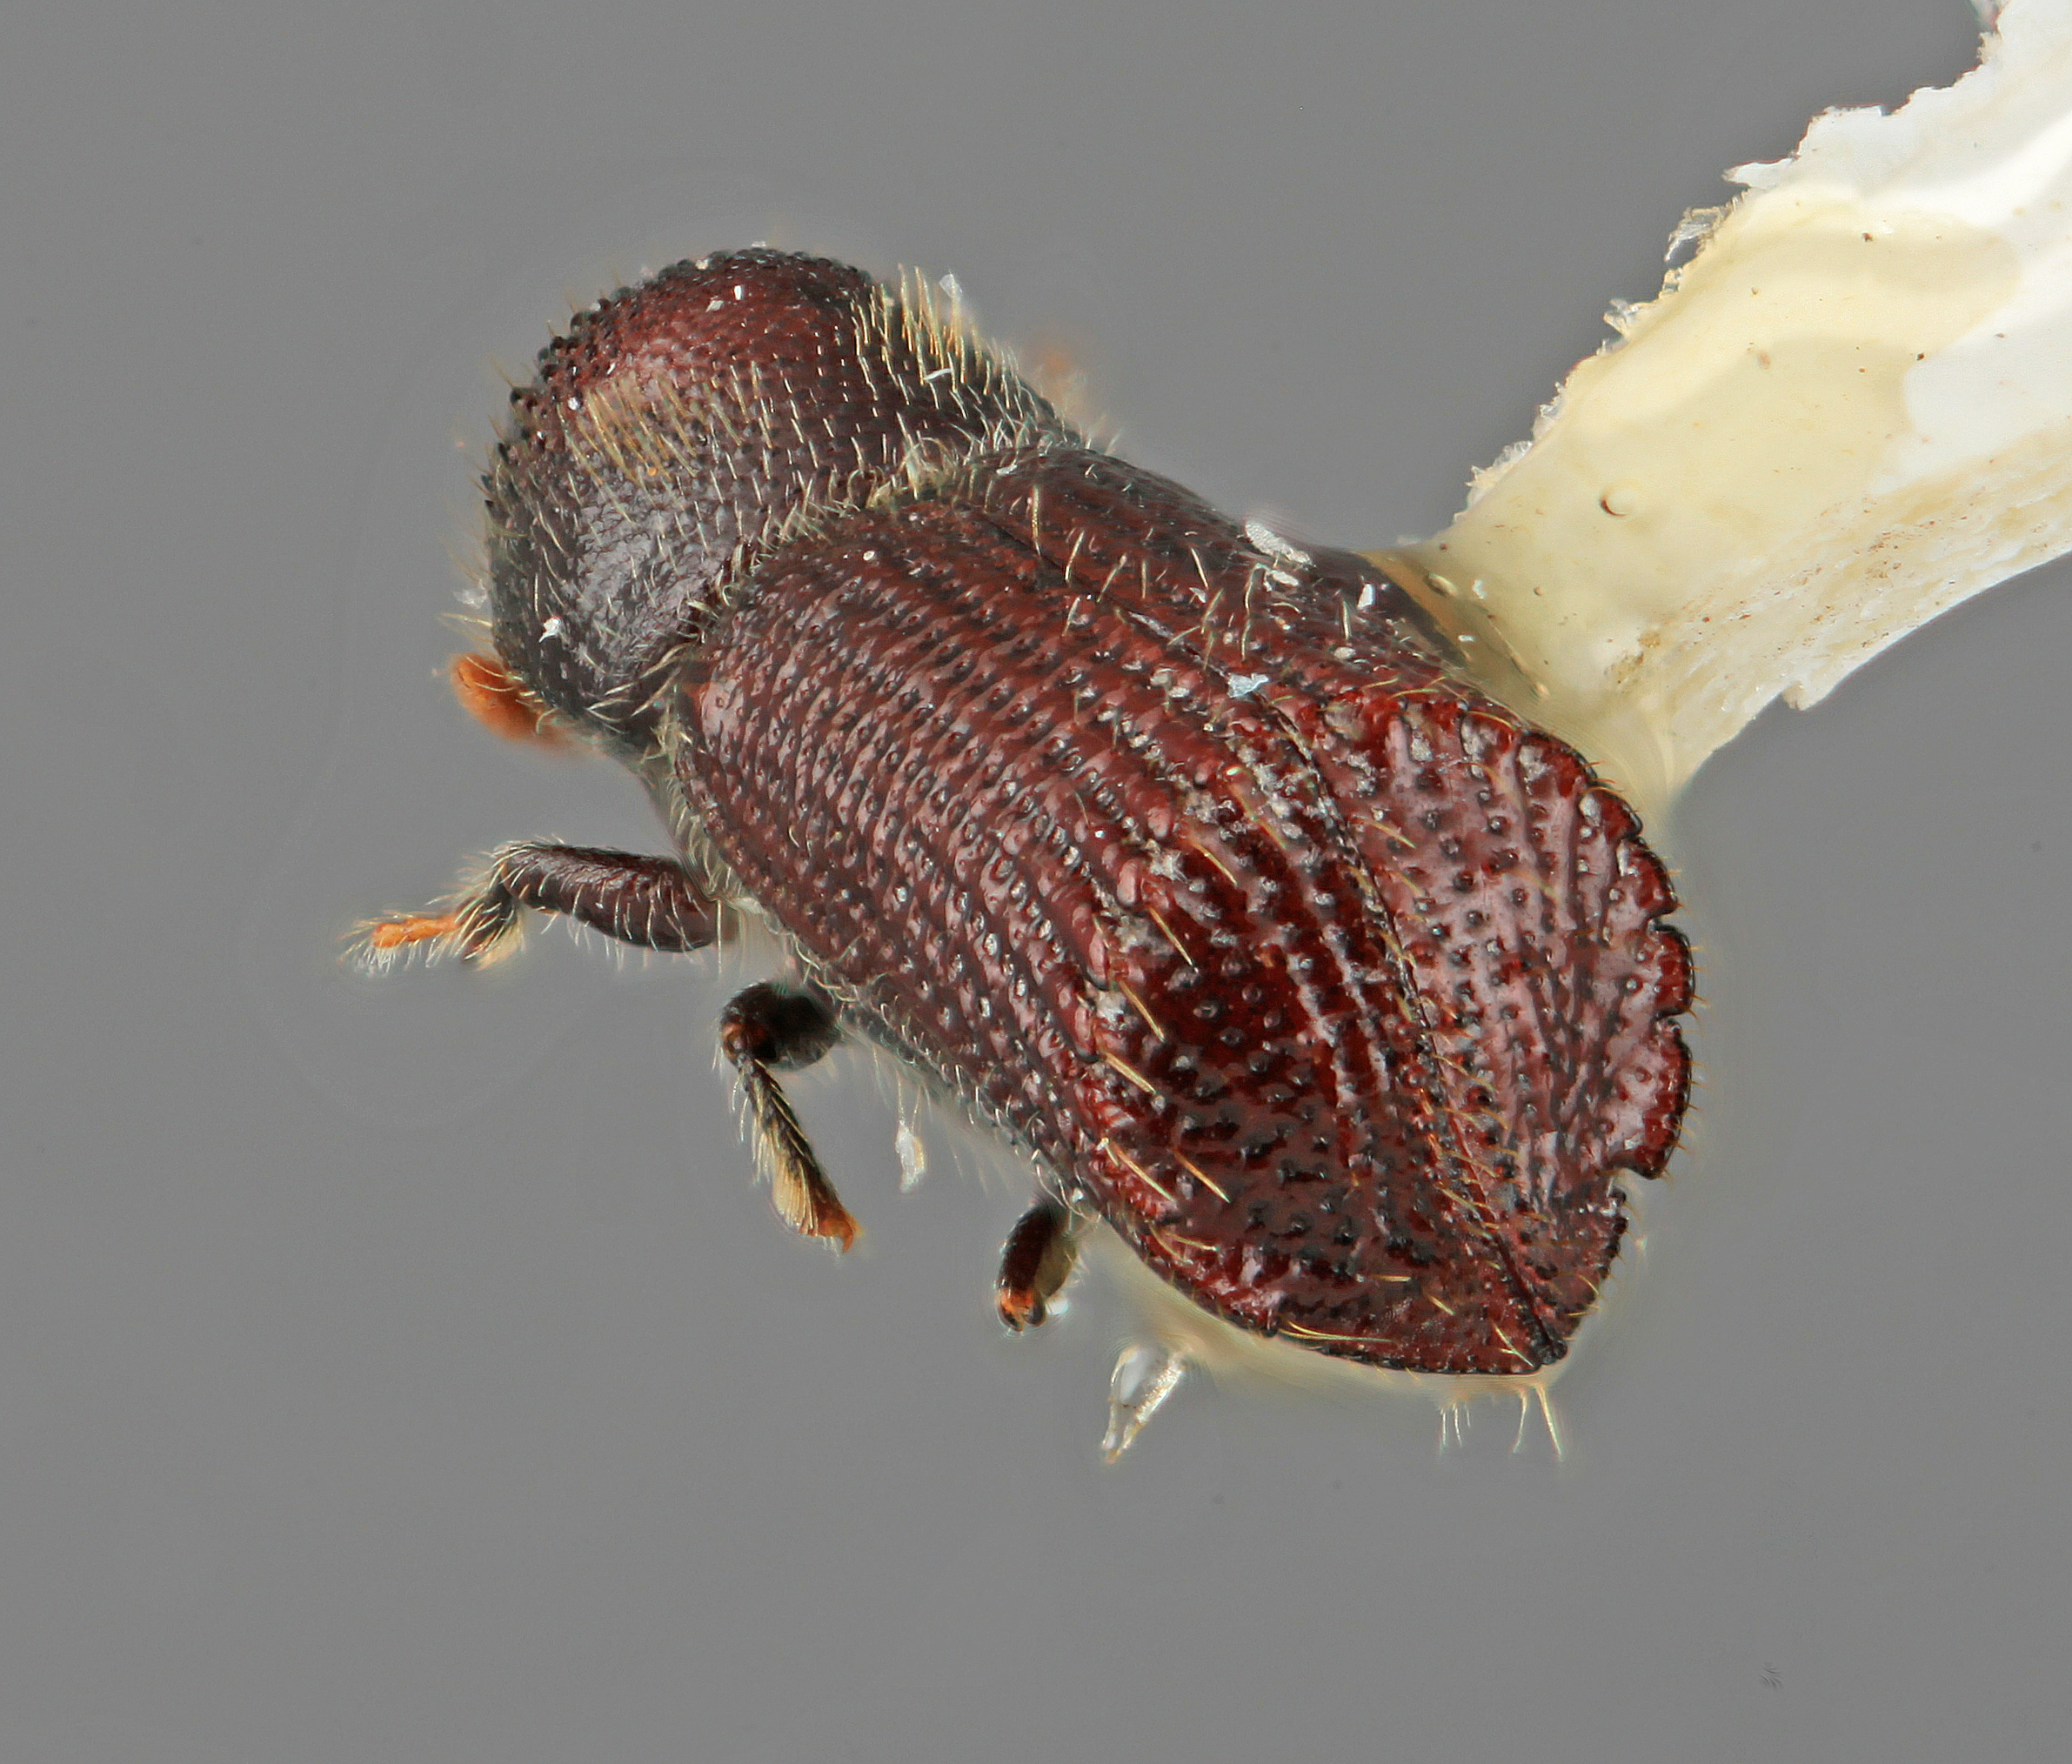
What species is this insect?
Hylocurus microcornis
